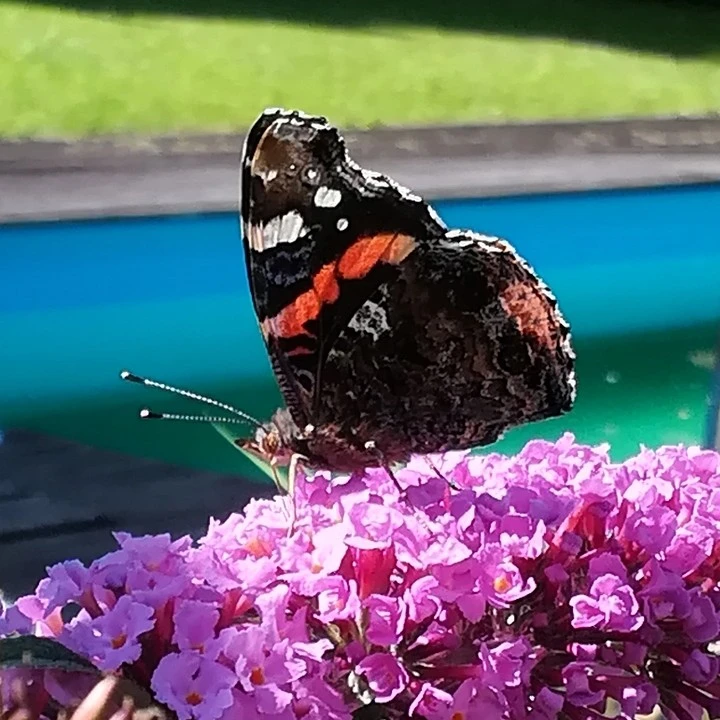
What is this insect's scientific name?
Vanessa atalanta
